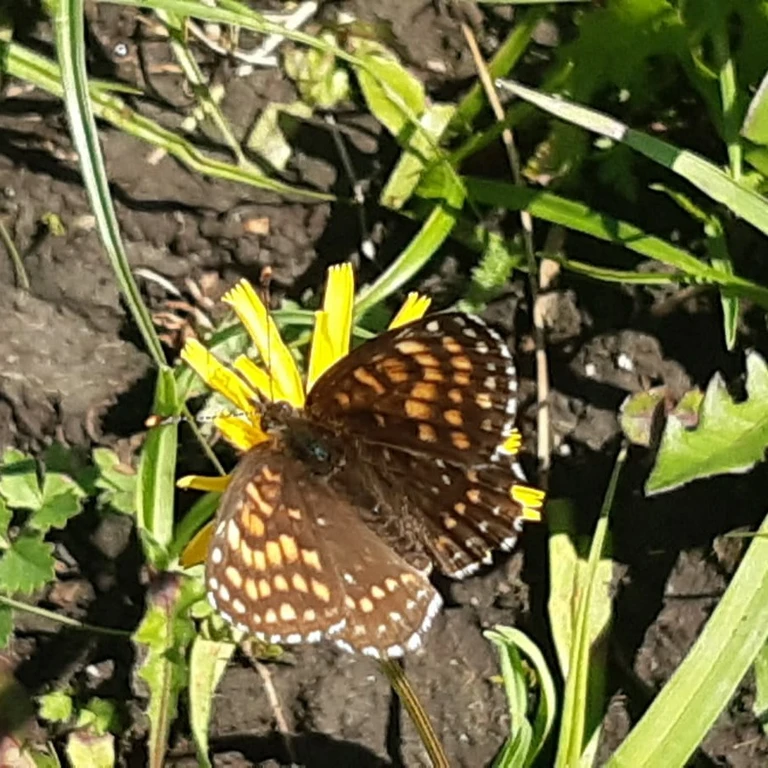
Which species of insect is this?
Melitaea diamina
